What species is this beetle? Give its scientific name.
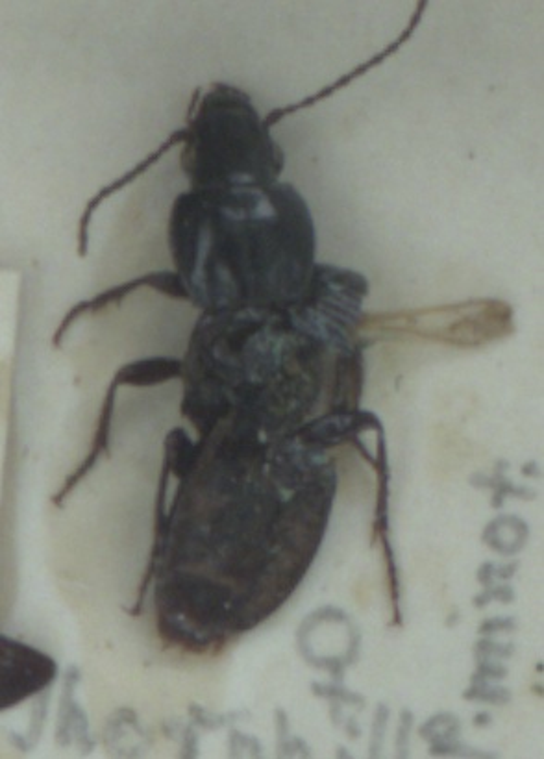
Pterostichus minor
